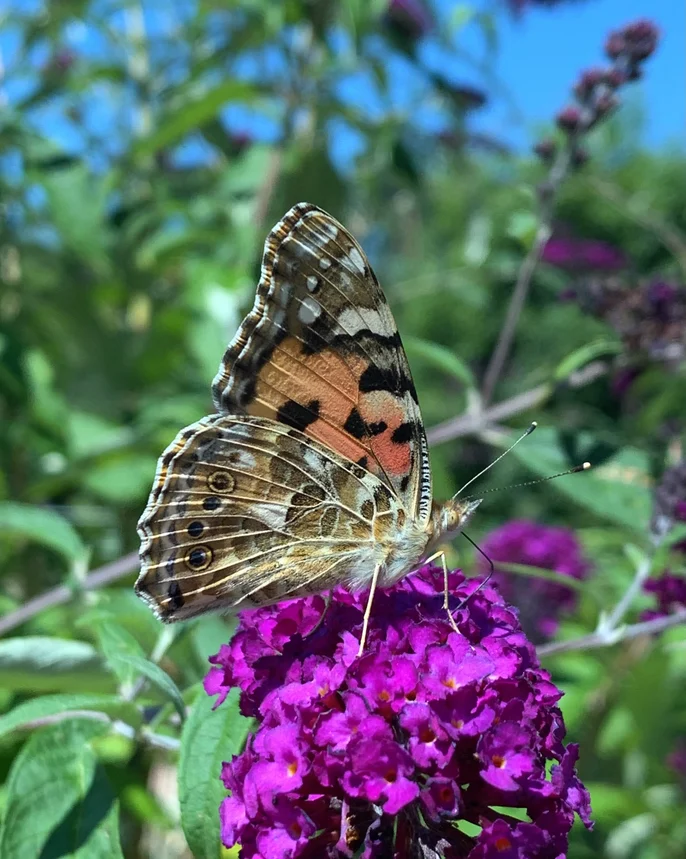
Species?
Vanessa cardui
